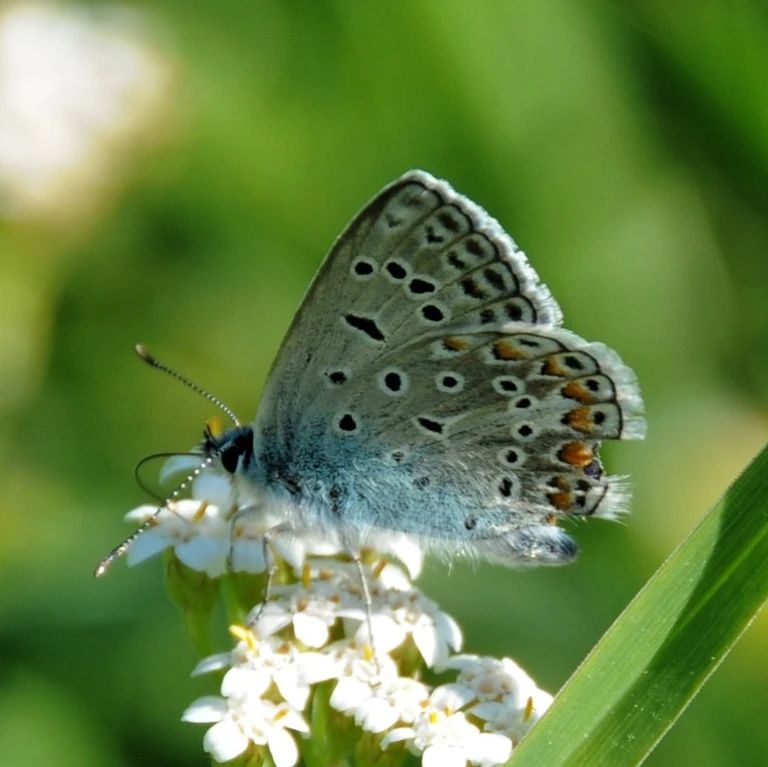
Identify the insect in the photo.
Polyommatus icarus
